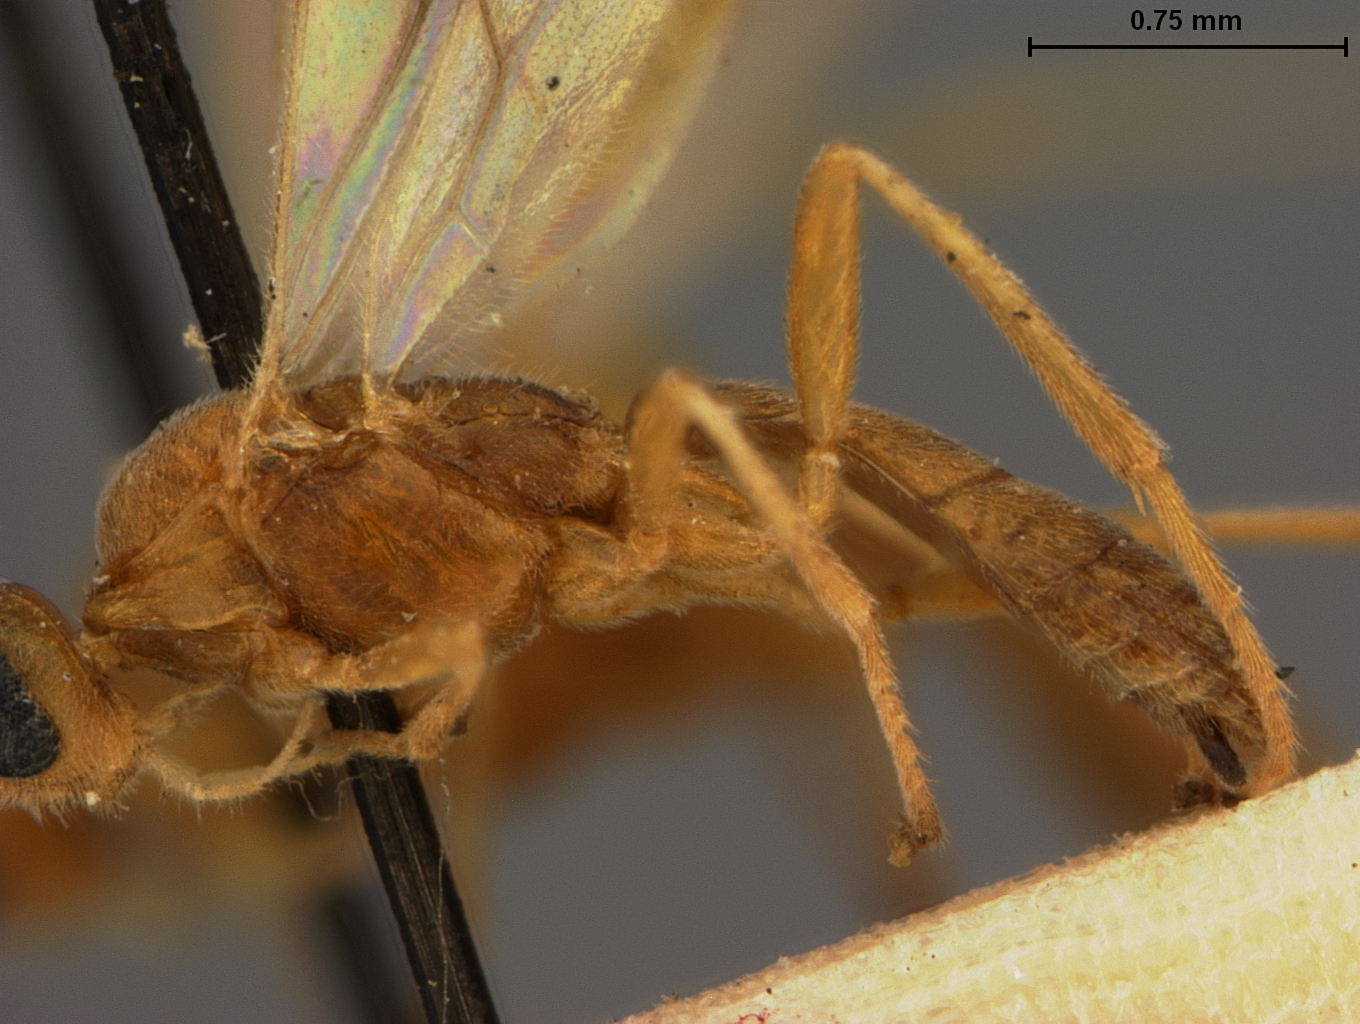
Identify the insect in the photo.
Rogas cerurae
